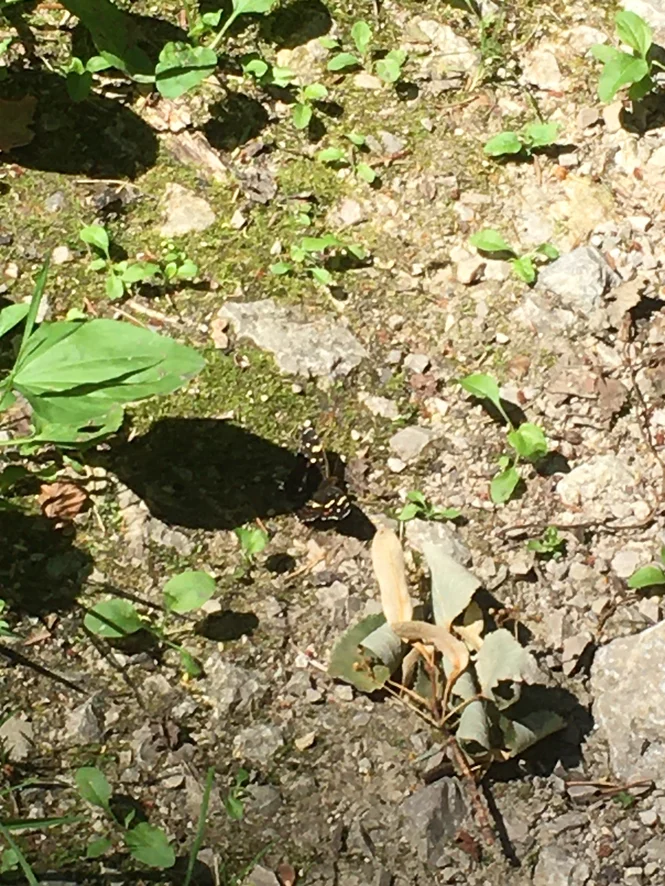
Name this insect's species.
Araschnia levana
